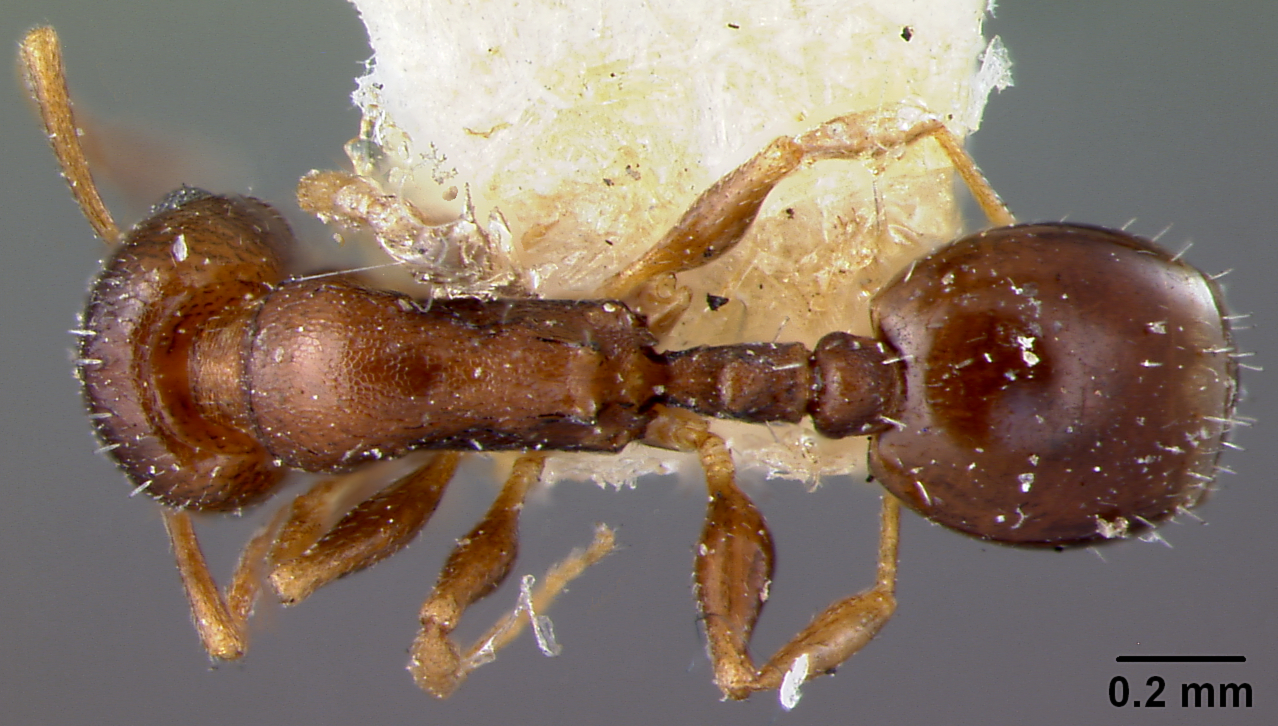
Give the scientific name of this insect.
Leptothorax tuberum
